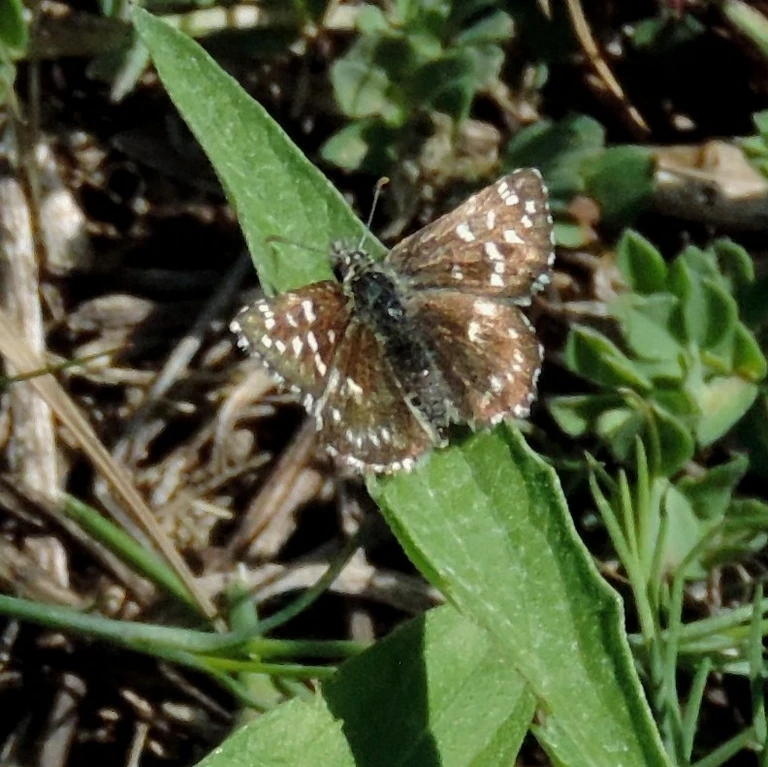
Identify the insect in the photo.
Pyrgus malvae
